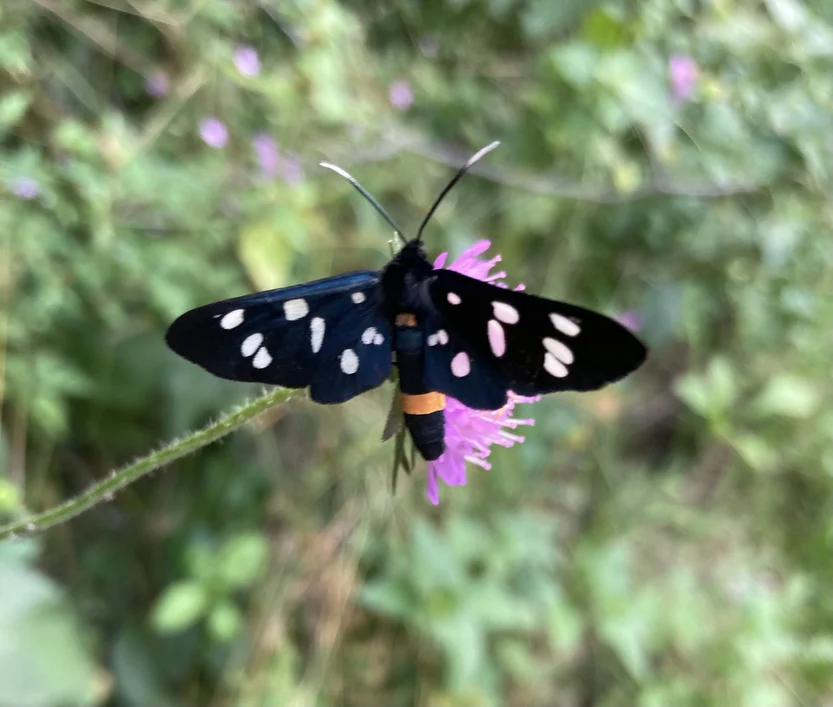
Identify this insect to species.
Amata phegea
